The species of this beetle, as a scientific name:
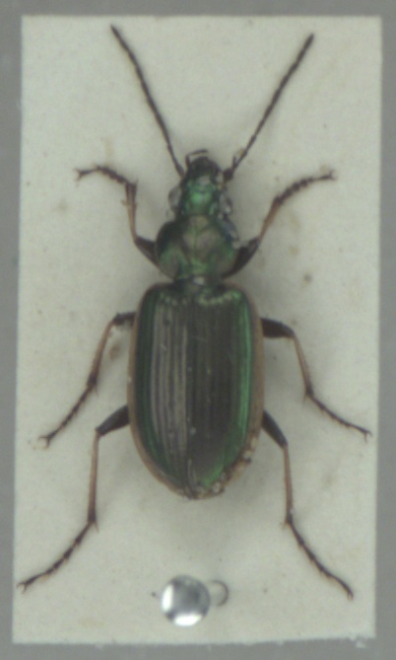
Agonum marginatum
